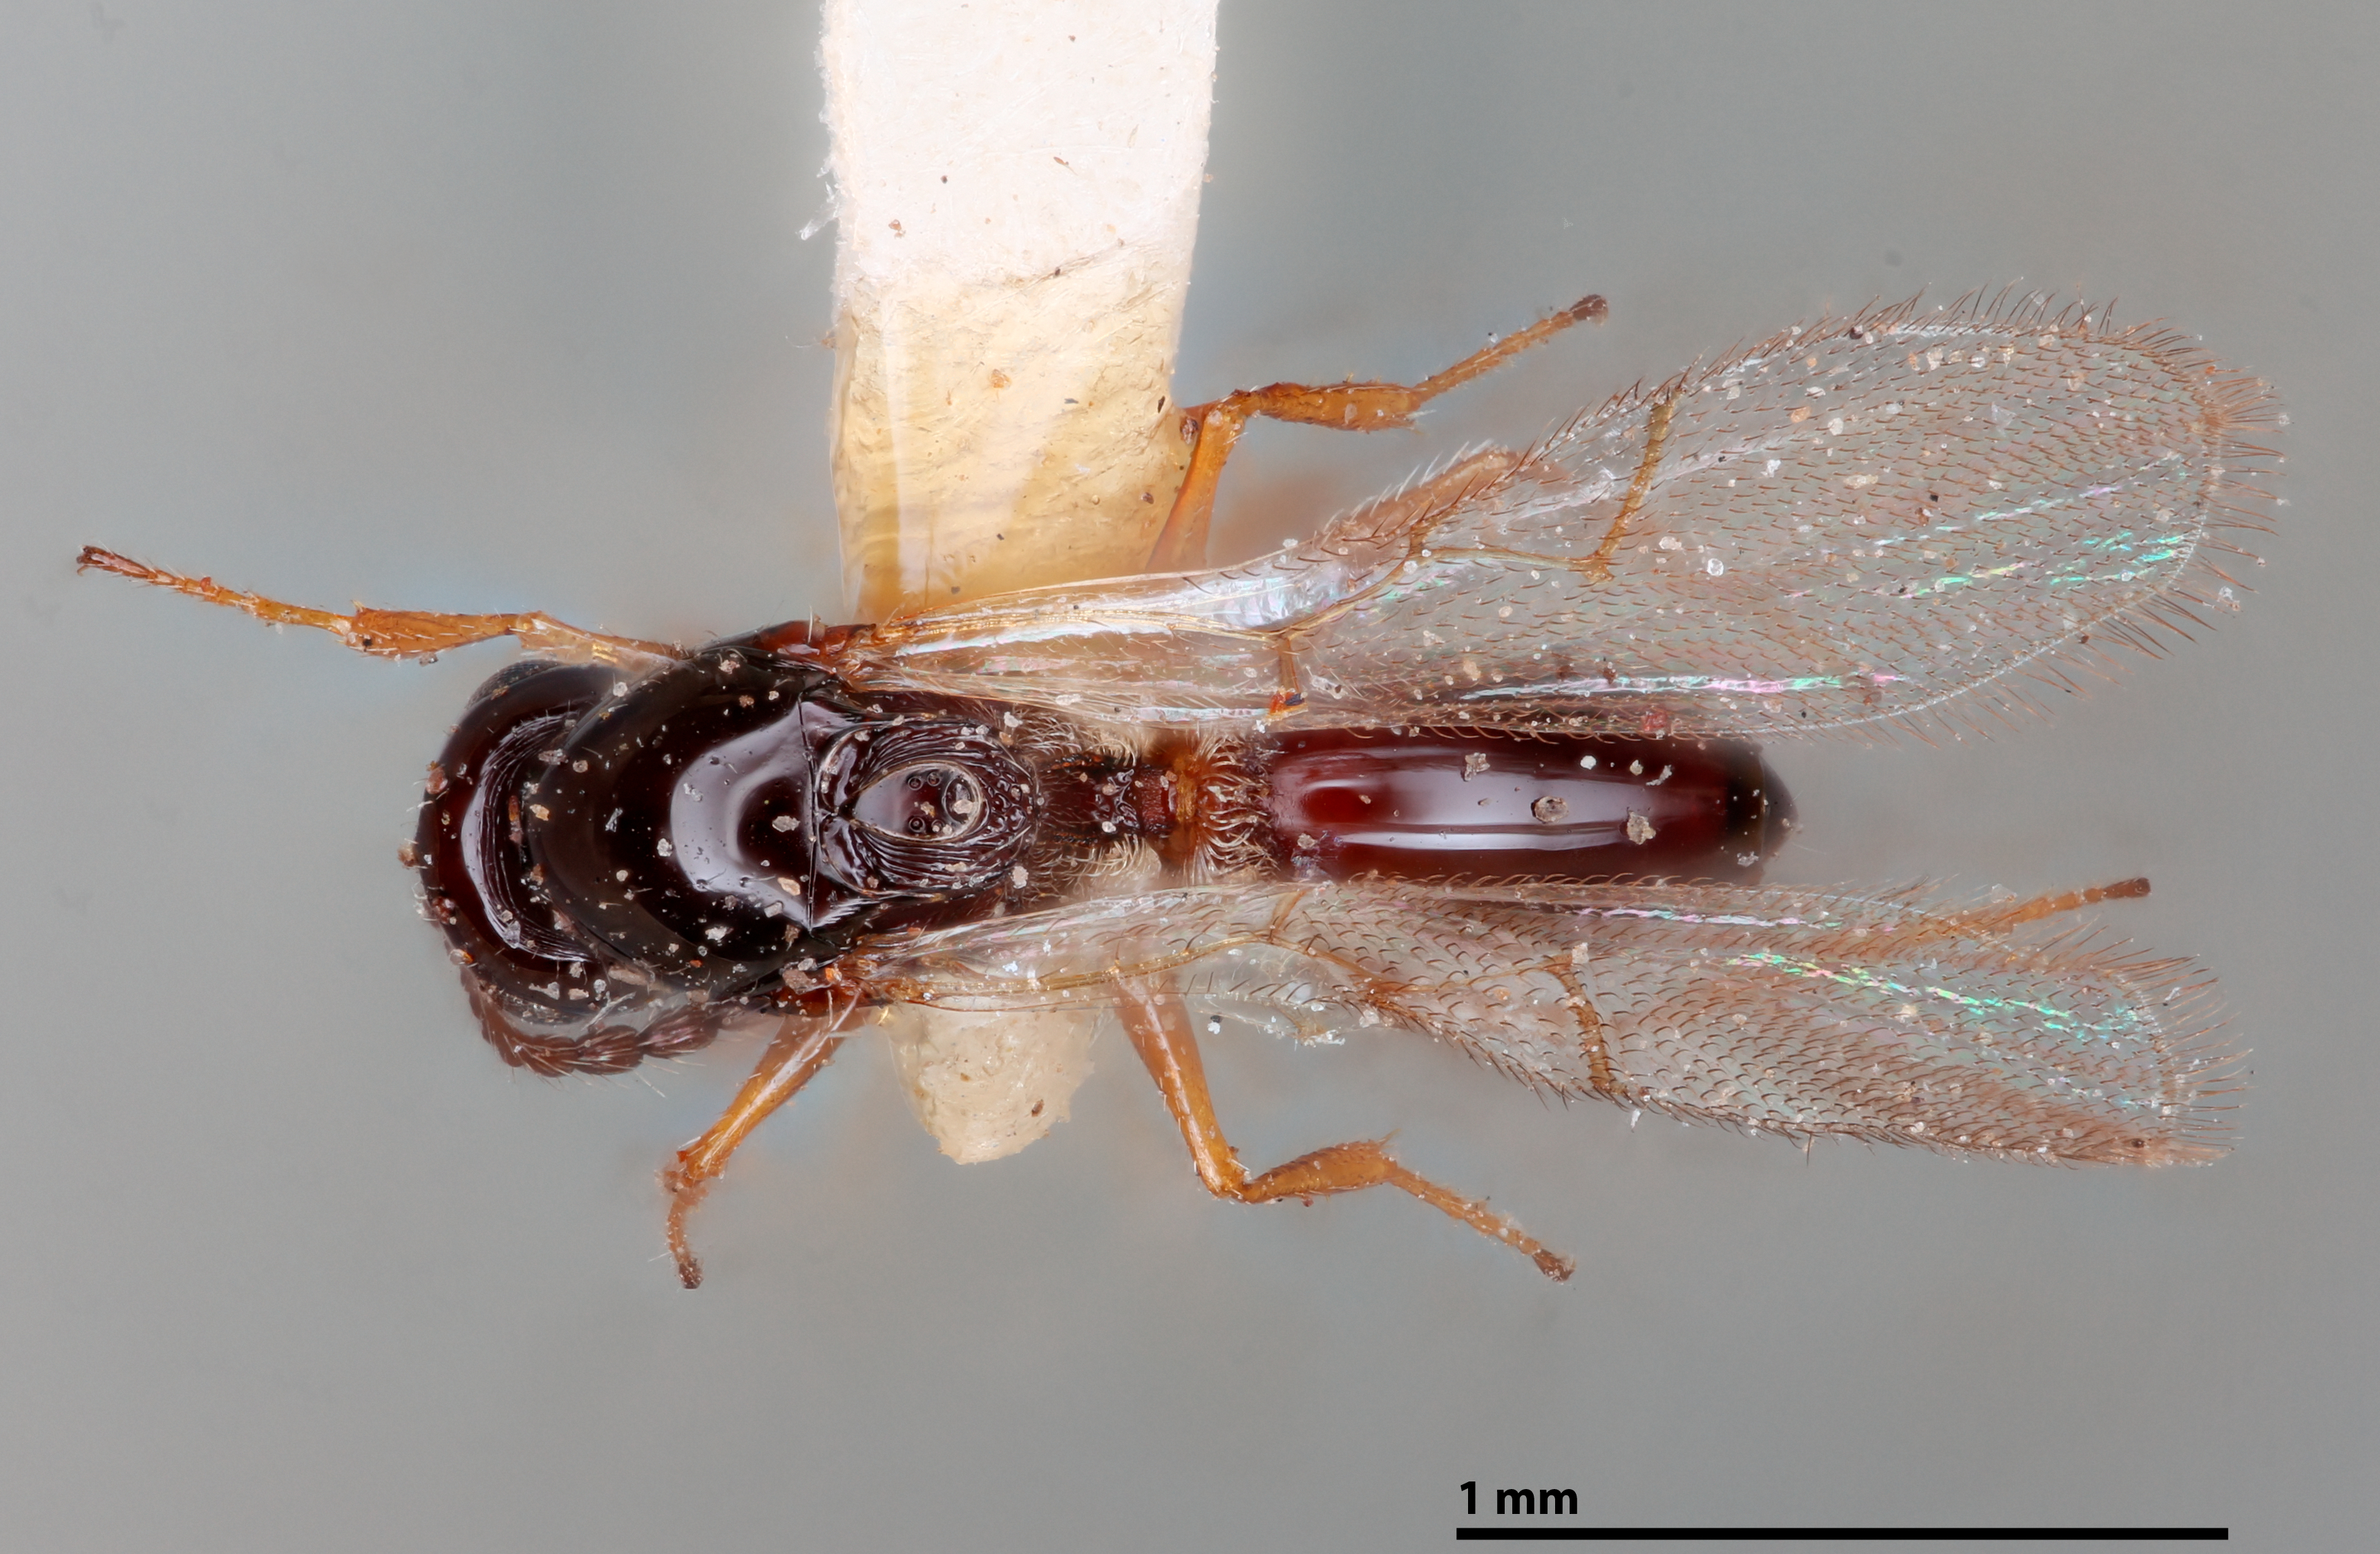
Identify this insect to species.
Hexaplasta websteri
